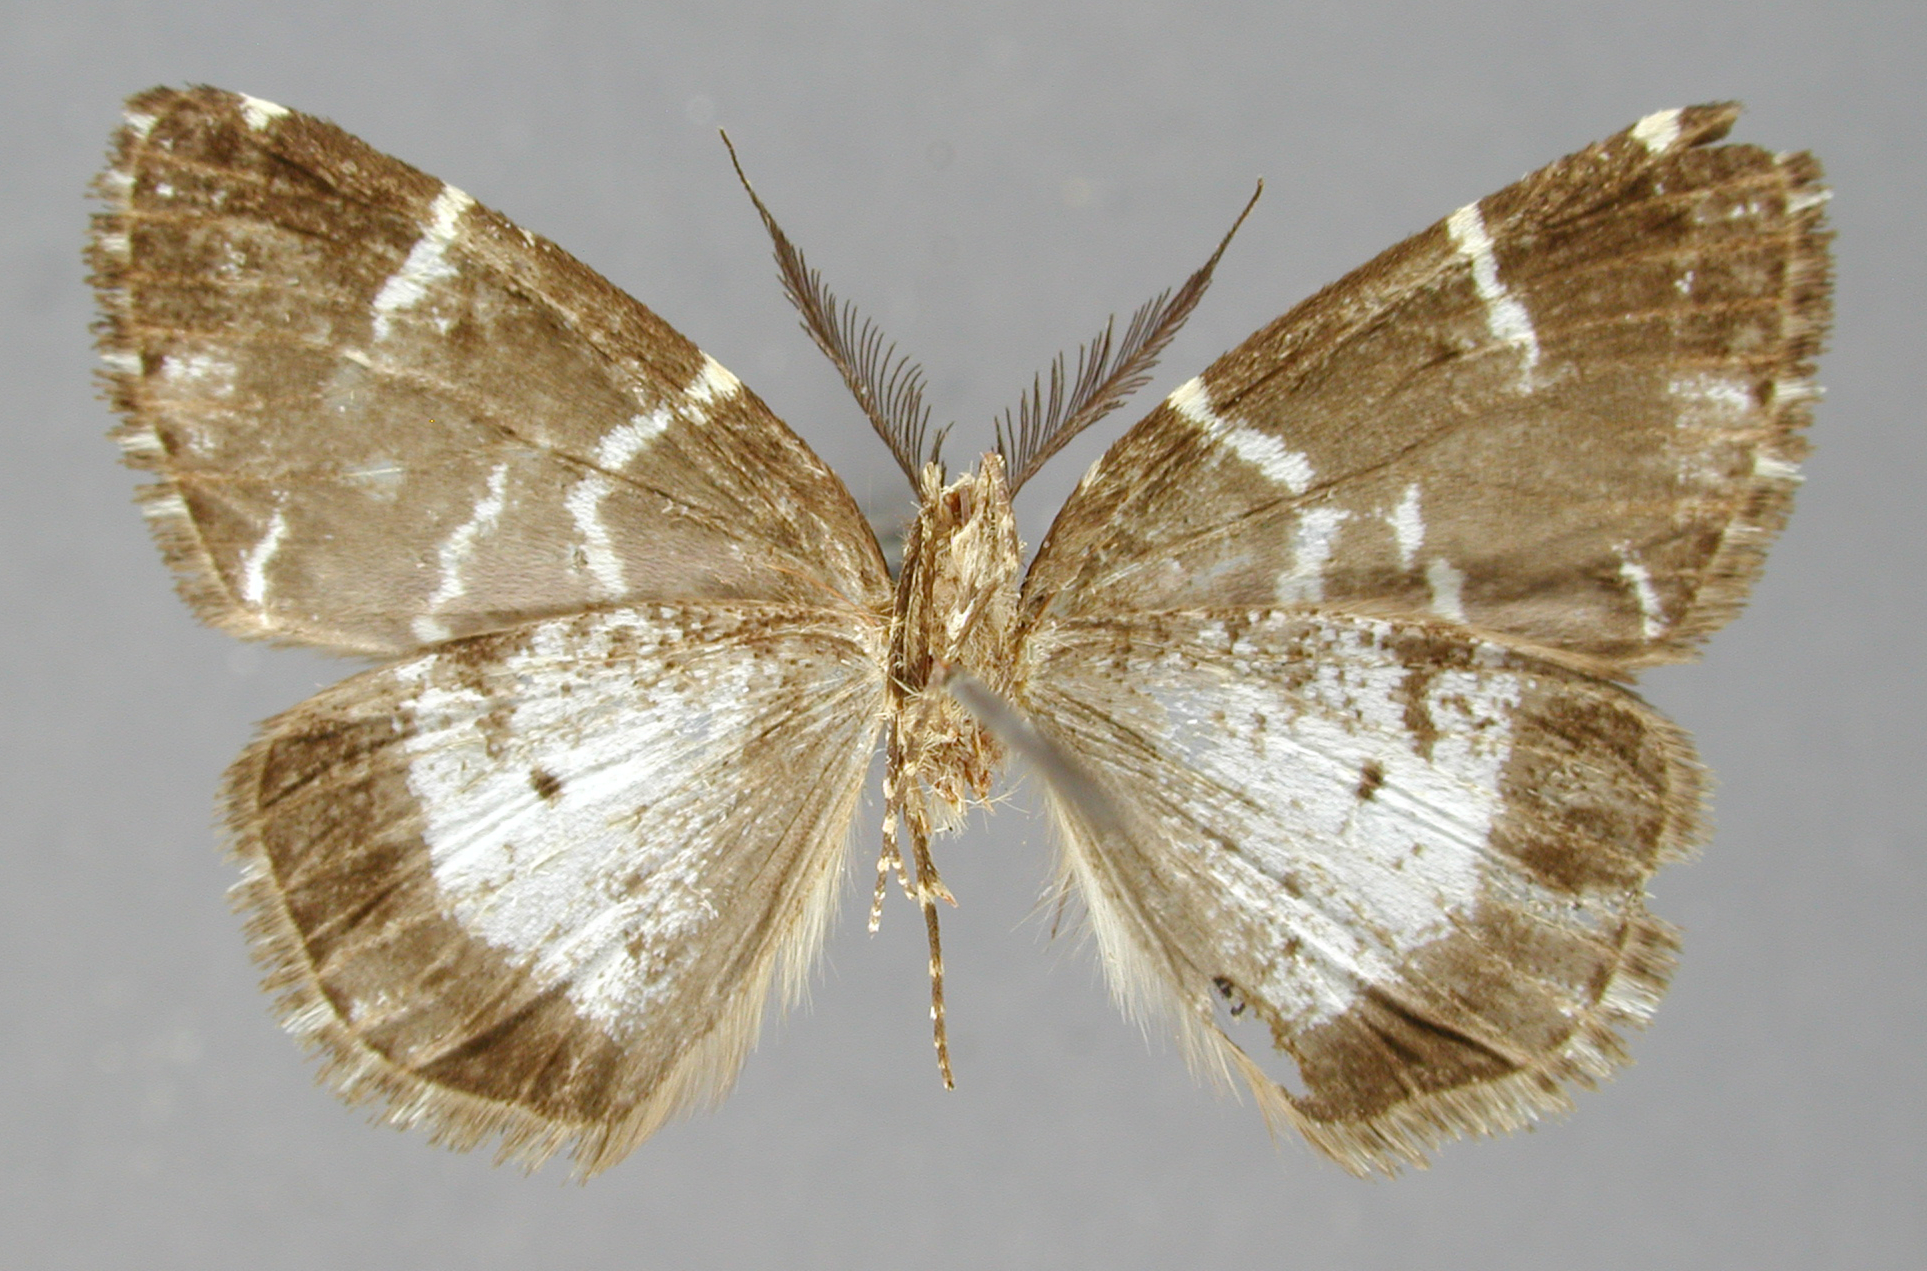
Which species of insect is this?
Neodesmodes muscosa
